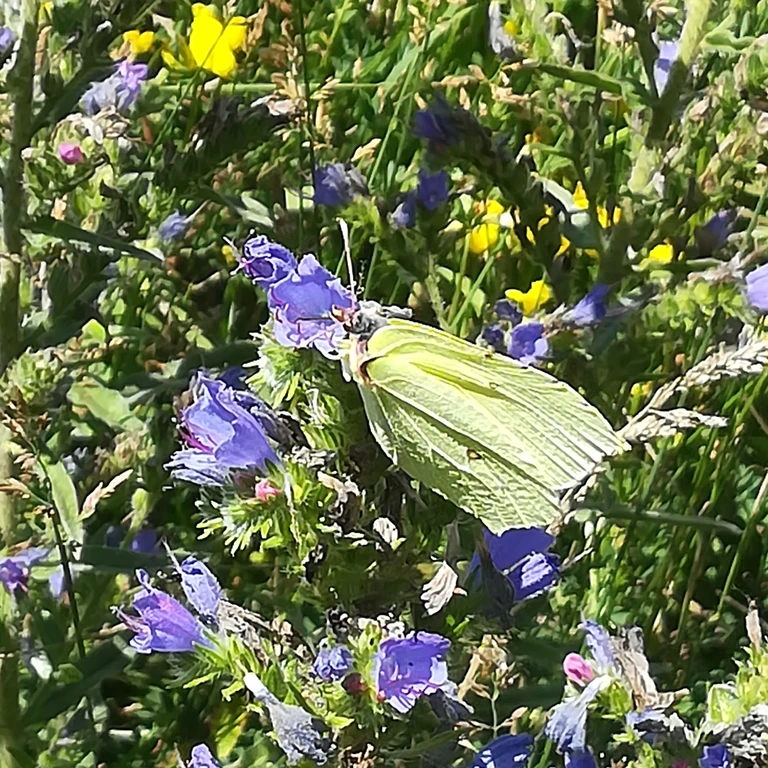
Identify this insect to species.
Gonepteryx rhamni
